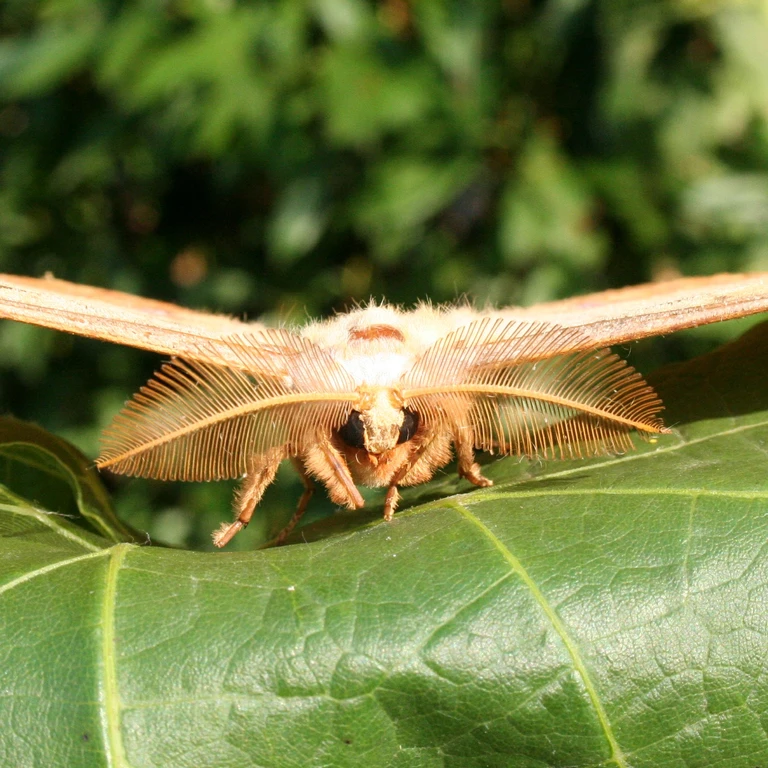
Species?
Antheraea yamamai
